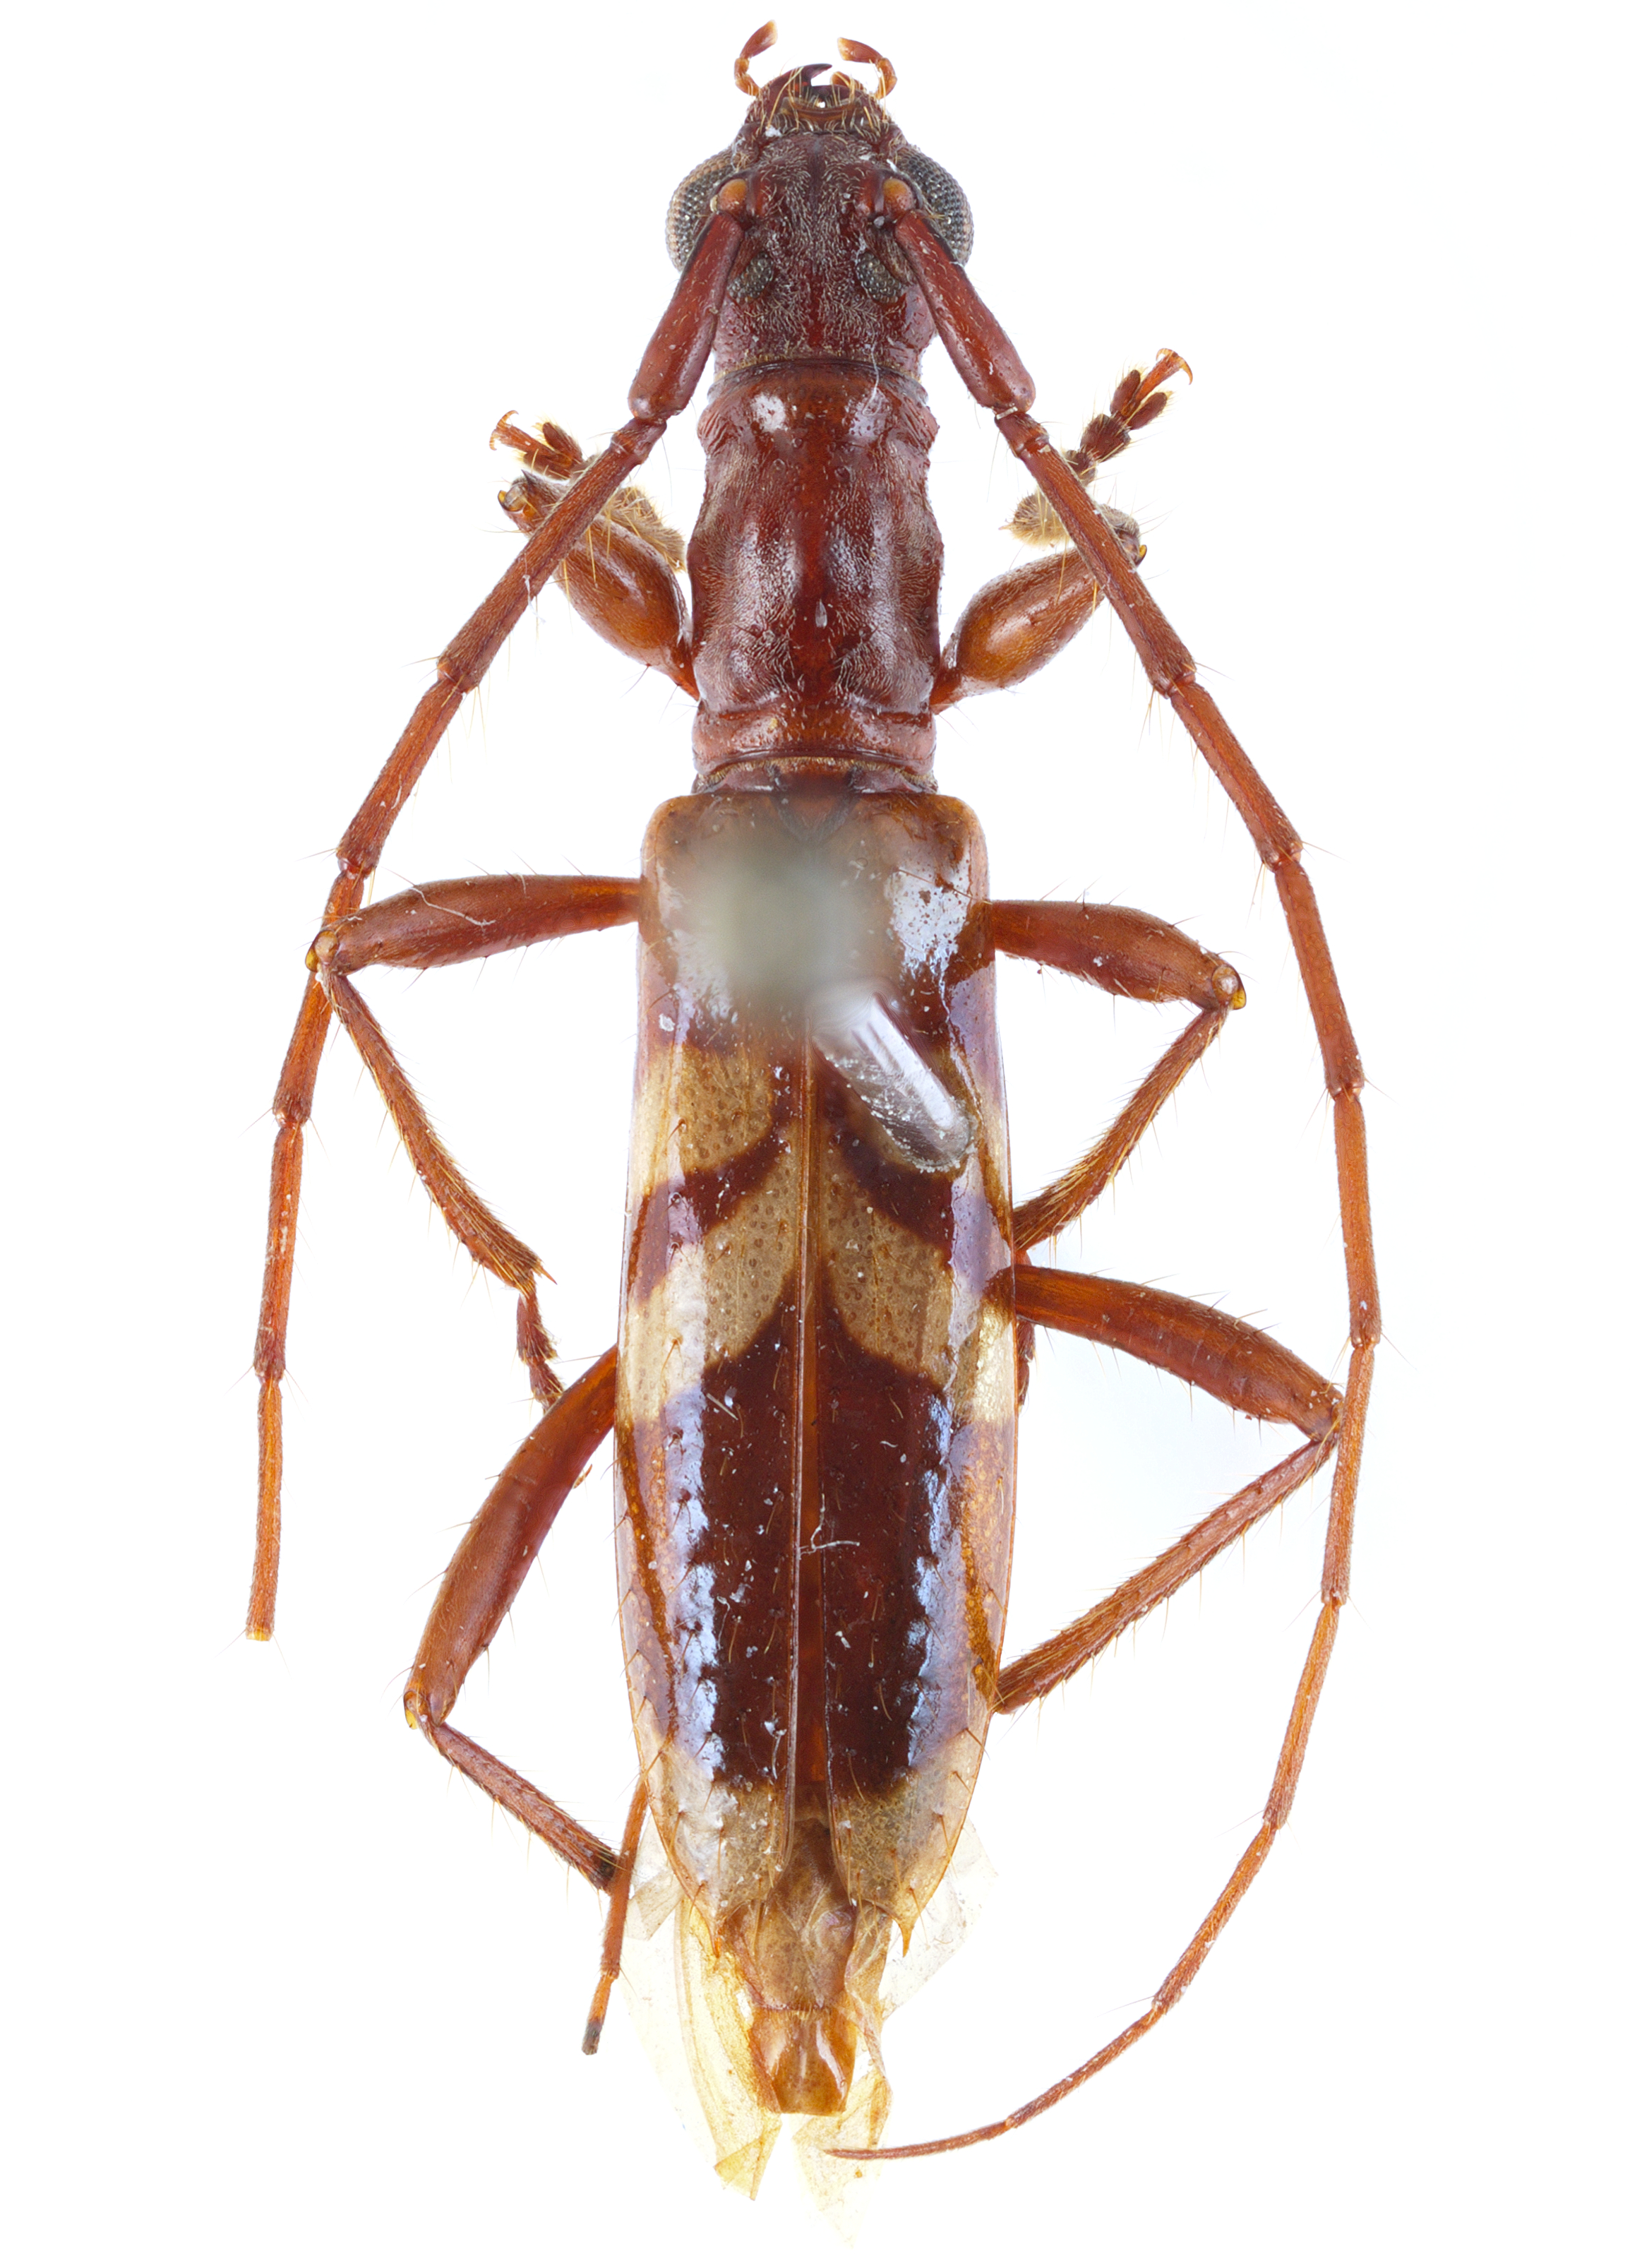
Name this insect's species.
Ophtalmibidion tetrops
